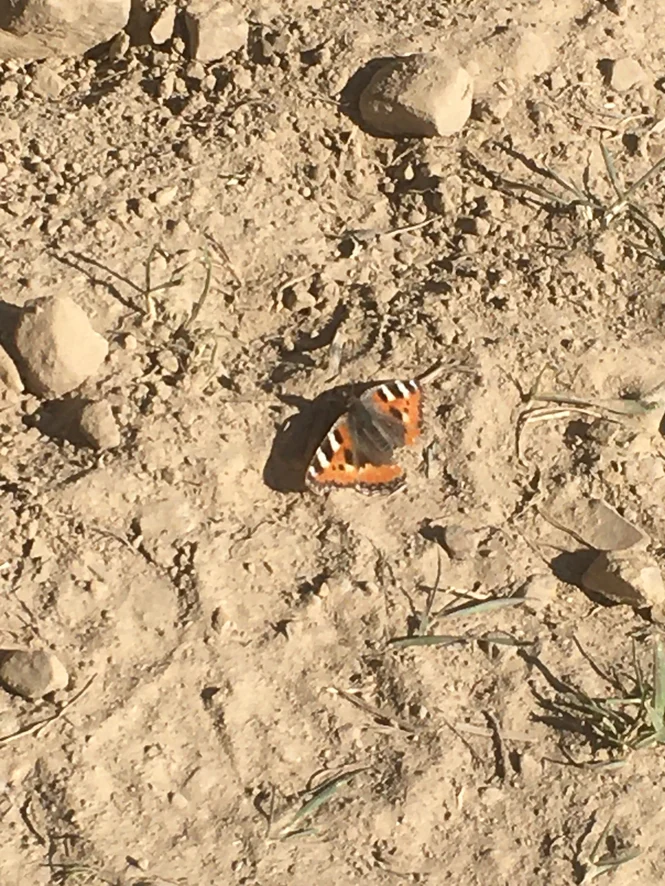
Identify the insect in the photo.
Aglais urticae
